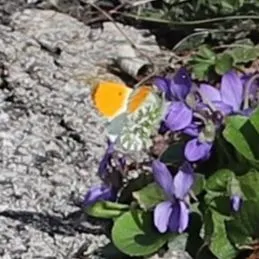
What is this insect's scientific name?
Anthocharis cardamines
